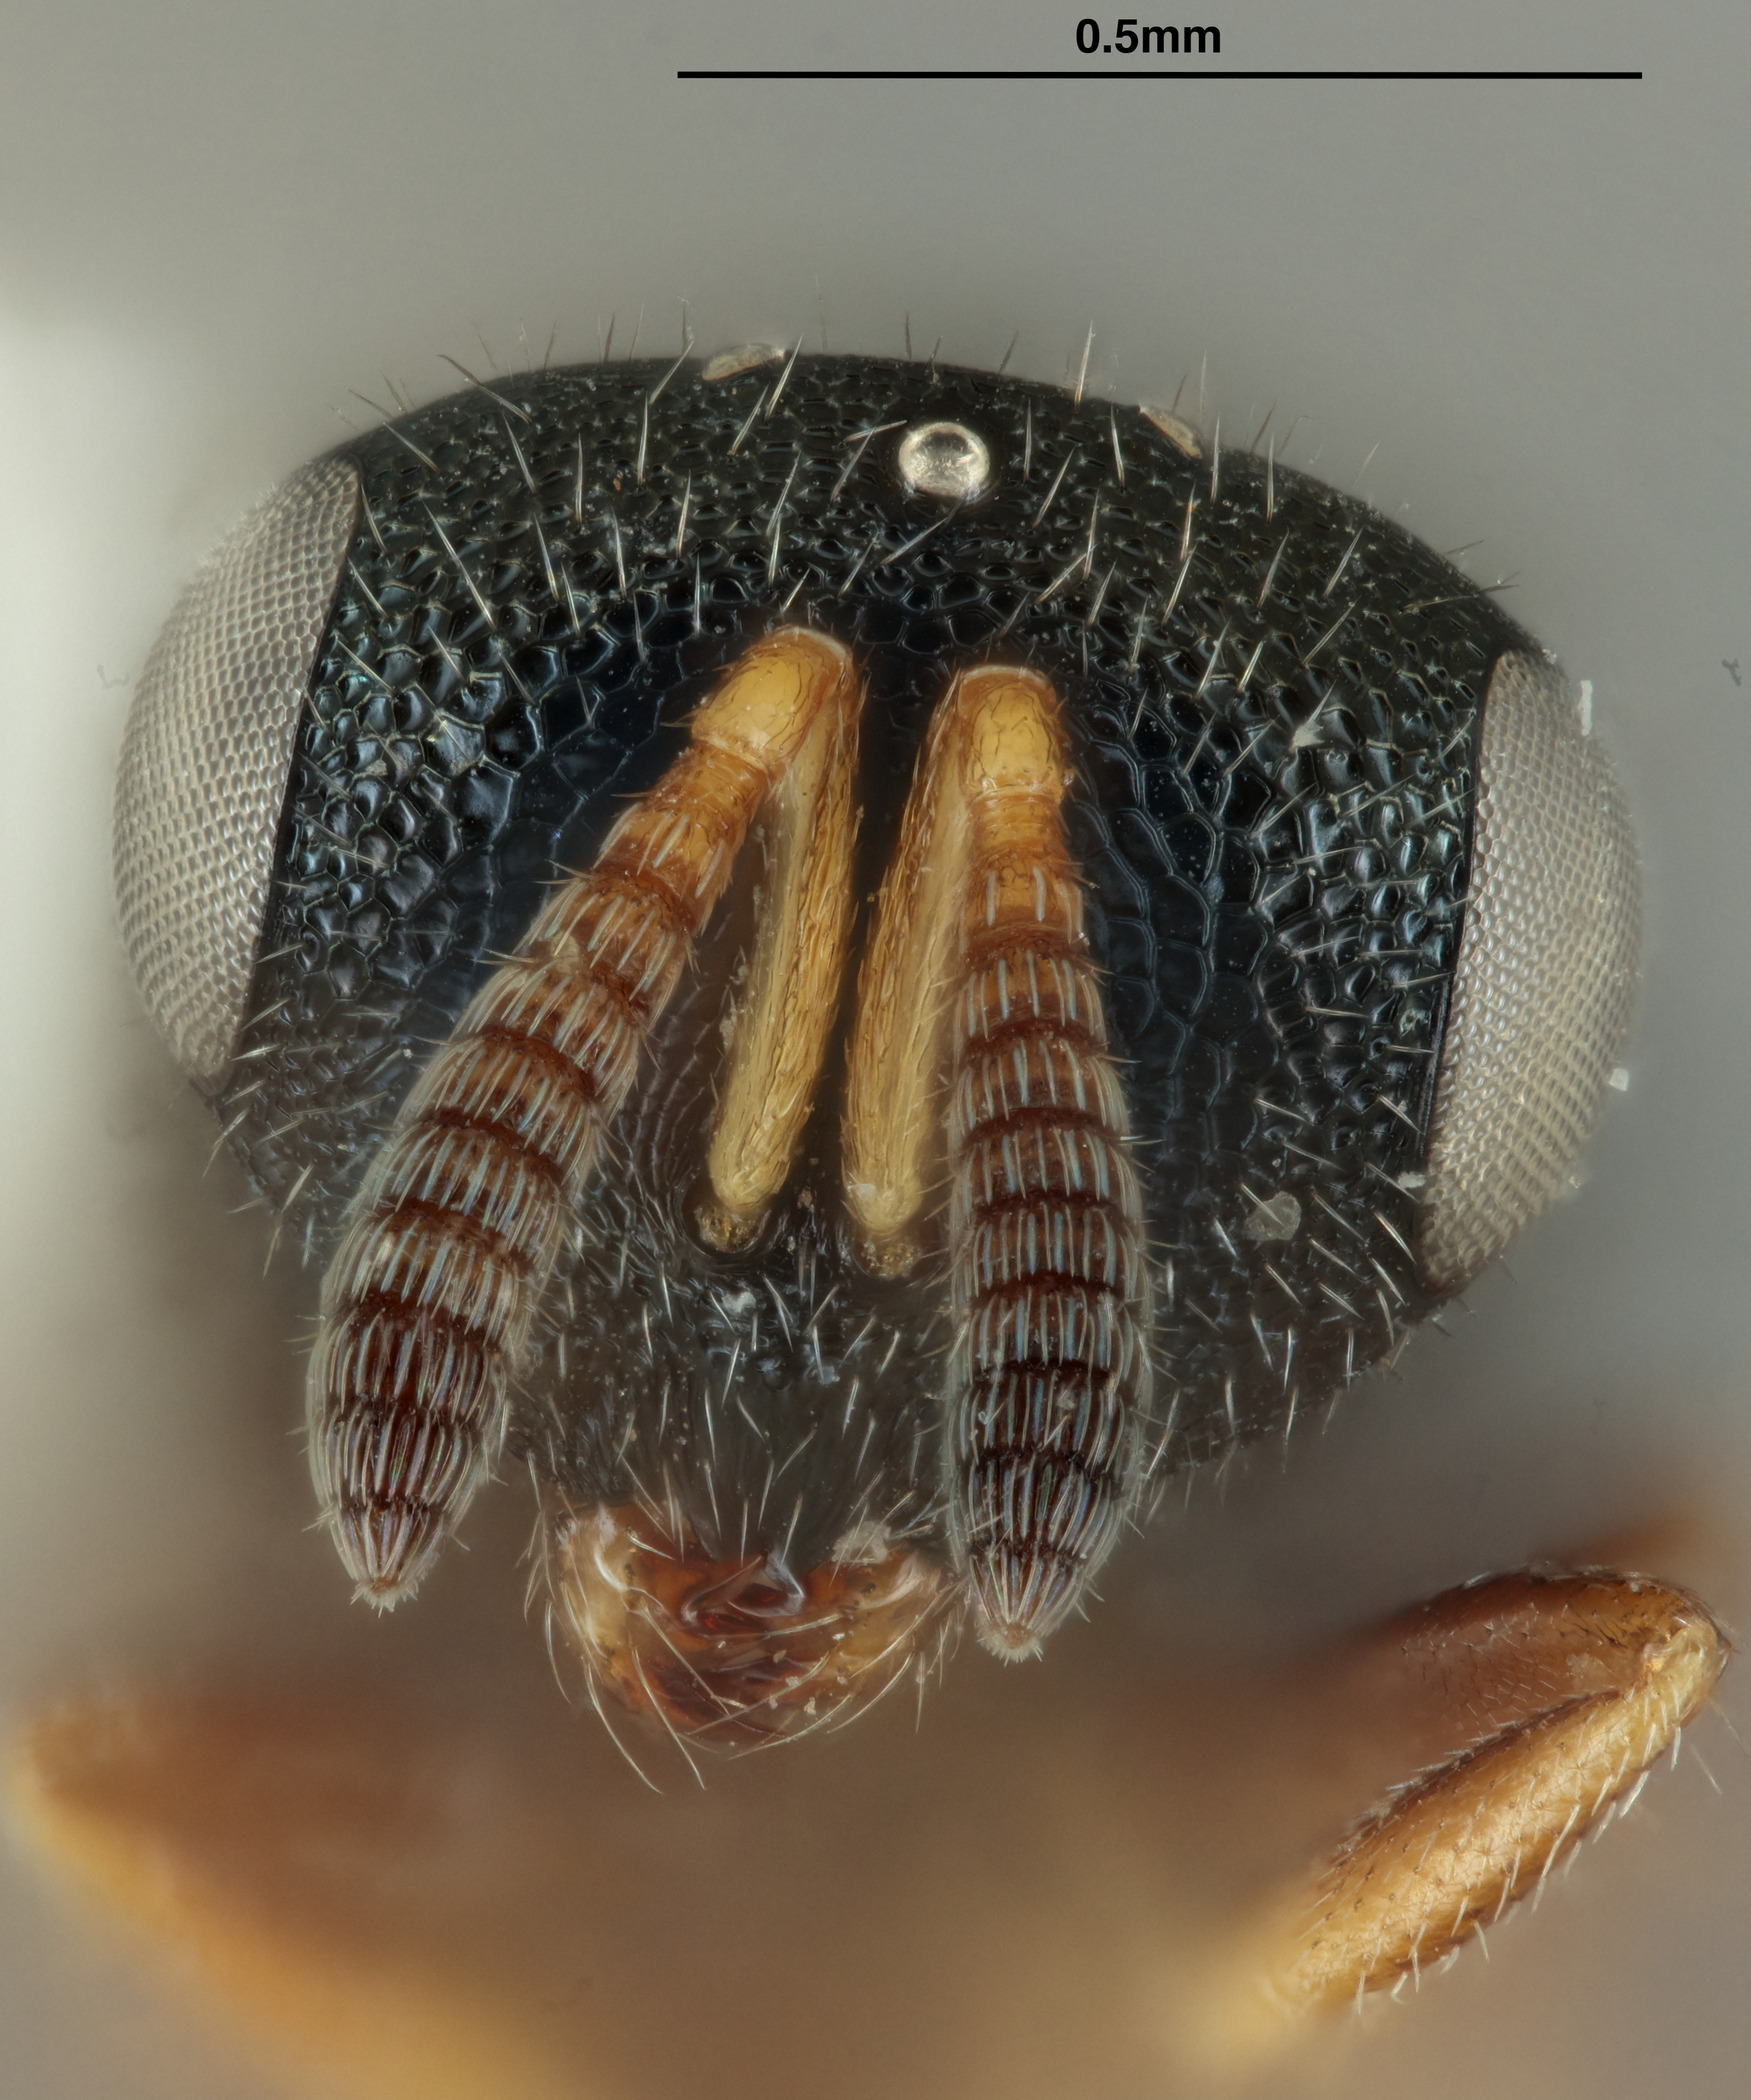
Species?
Meximalus heratyi
